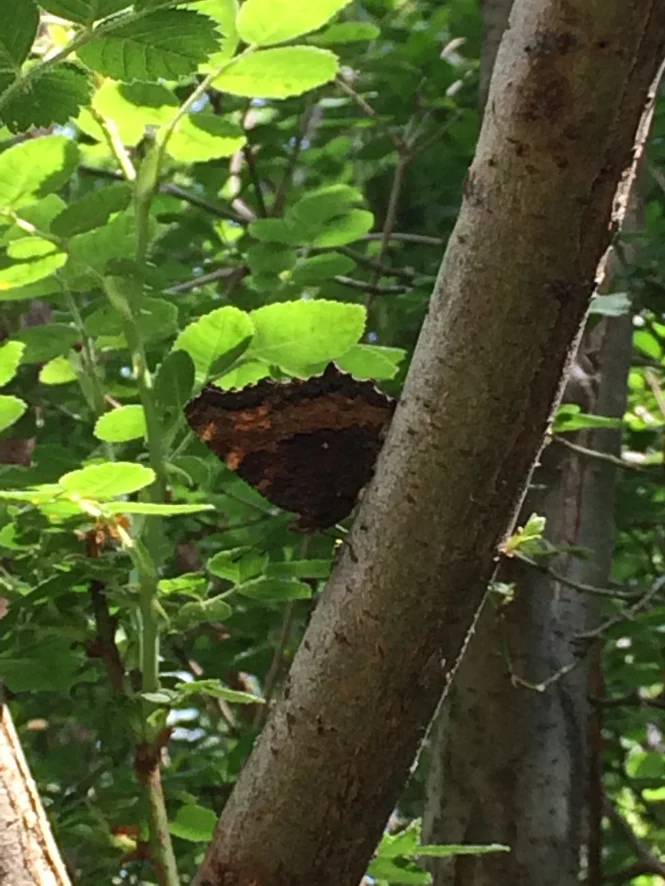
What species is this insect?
Nymphalis polychloros
